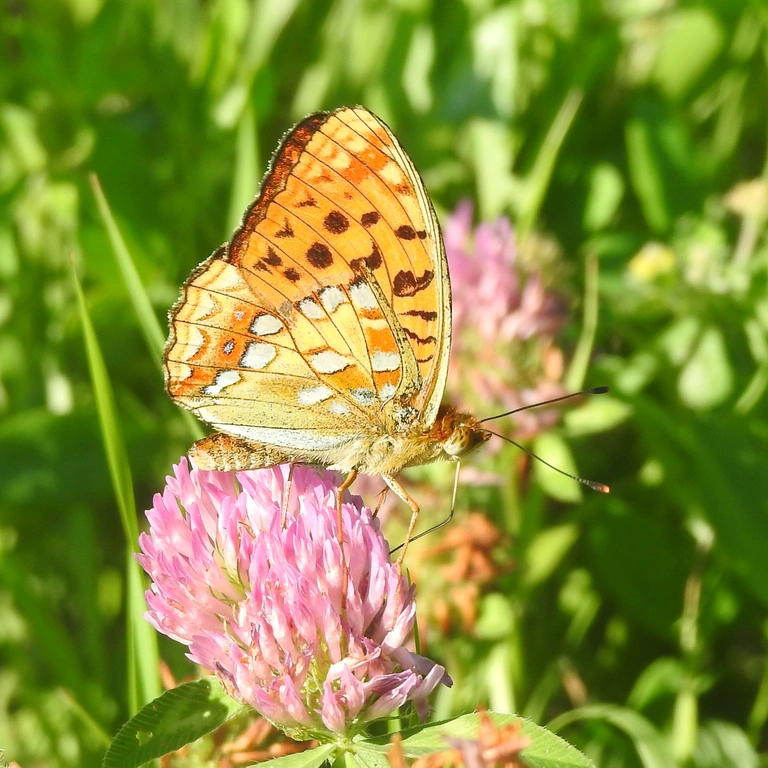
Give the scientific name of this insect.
Fabriciana adippe
